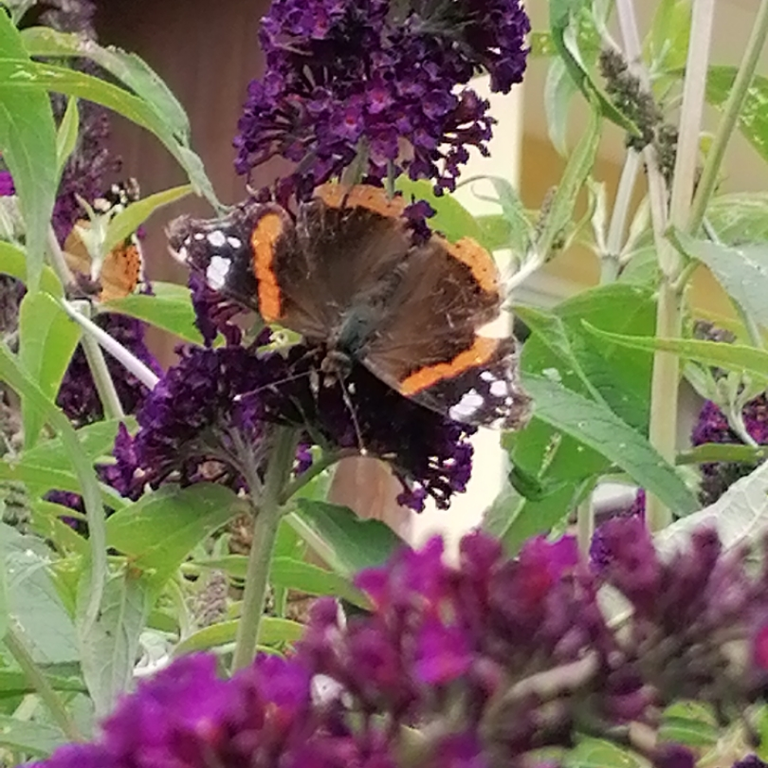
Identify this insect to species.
Vanessa atalanta
